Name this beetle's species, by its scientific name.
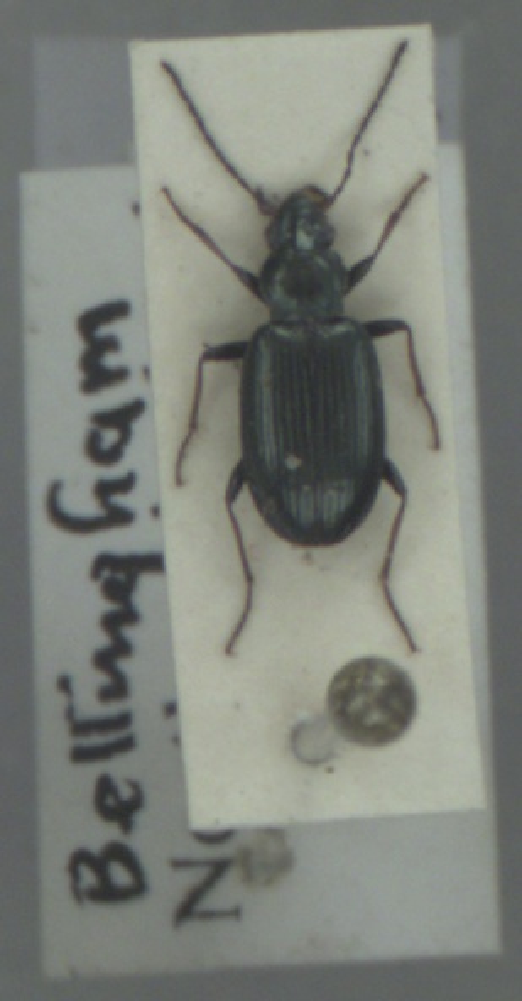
Bembidion tibiale
